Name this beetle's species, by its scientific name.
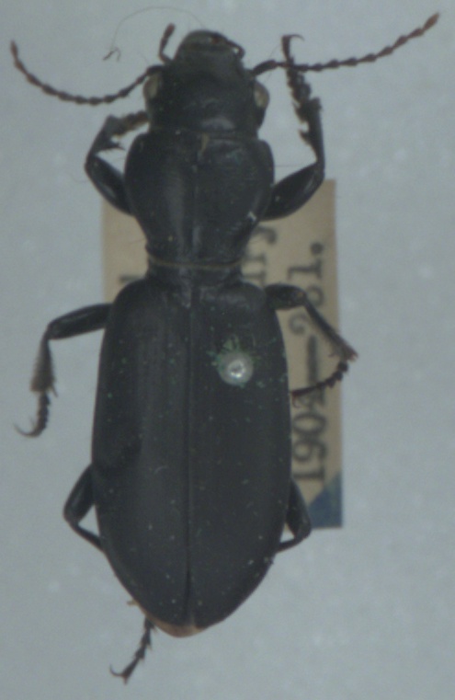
Broscus cephalotes
